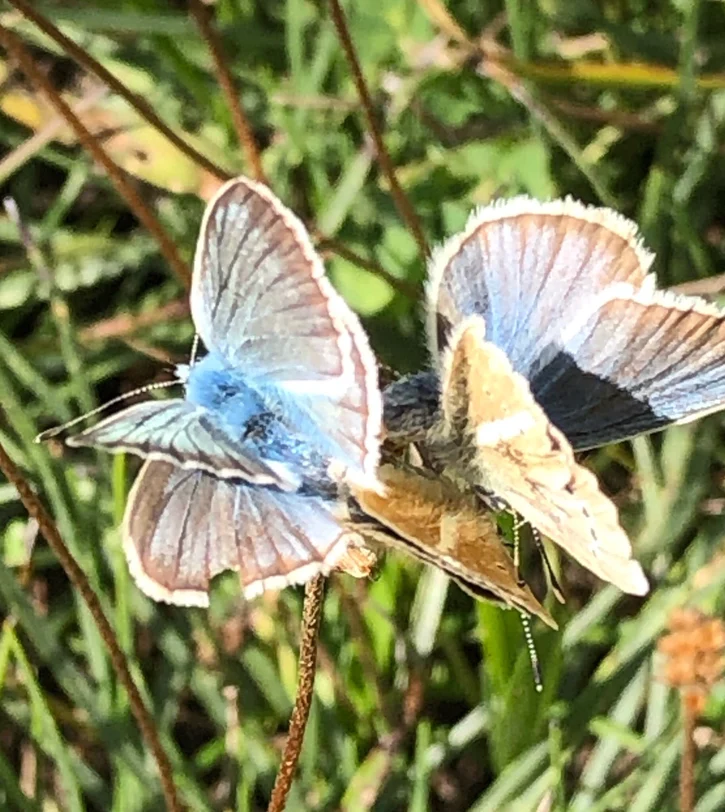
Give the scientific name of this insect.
Polyommatus damon (also Agrodiaetus damon)
